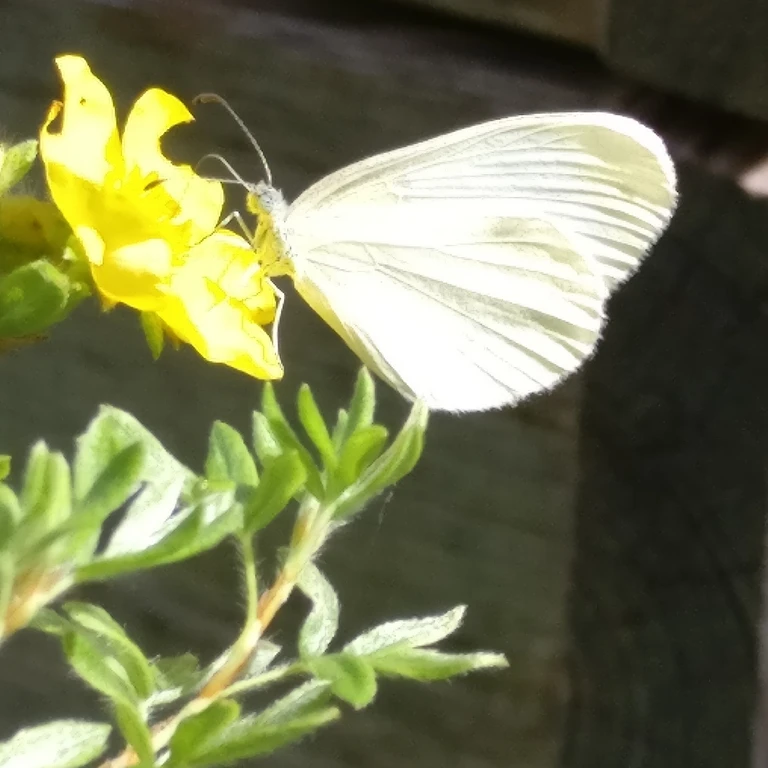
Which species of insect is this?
Leptidea sinapis/juvernica
